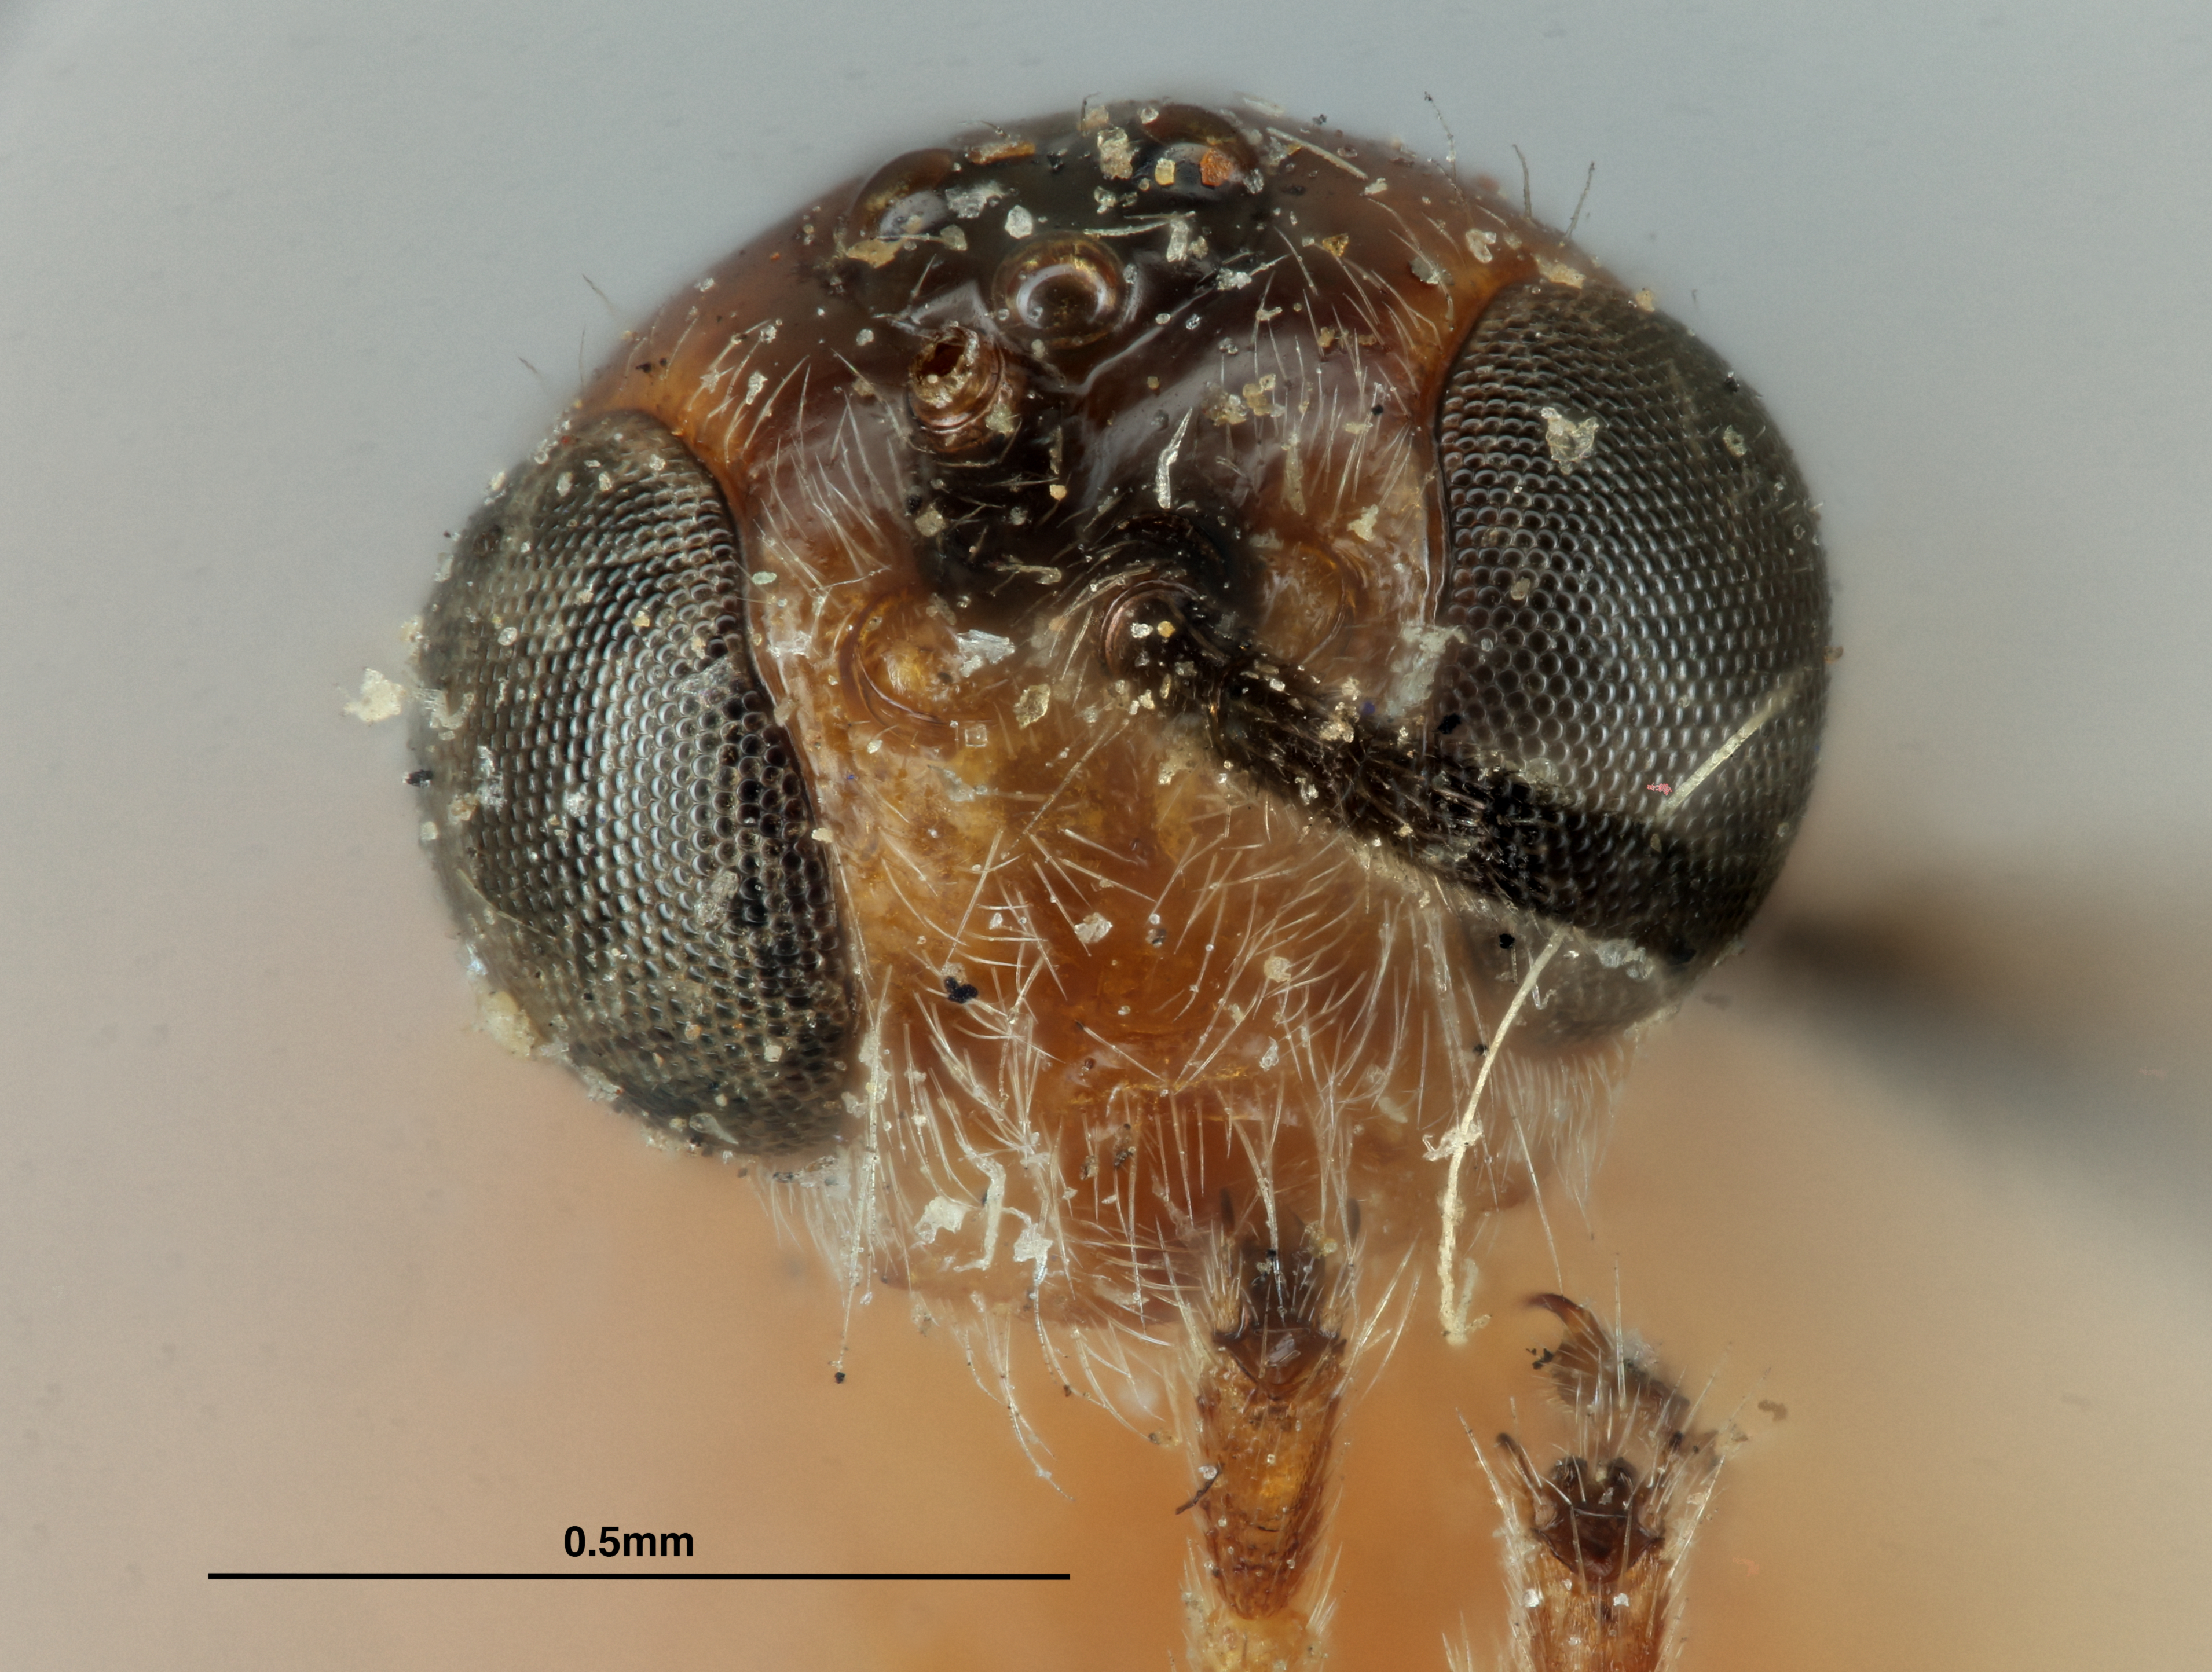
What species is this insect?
Microbracon talpocharis
